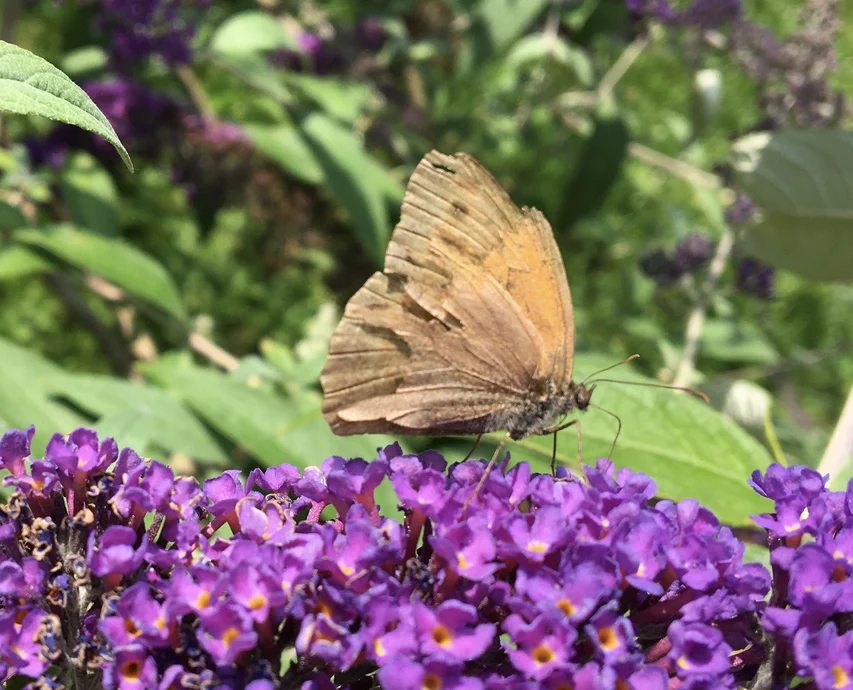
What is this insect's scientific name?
Maniola jurtina
